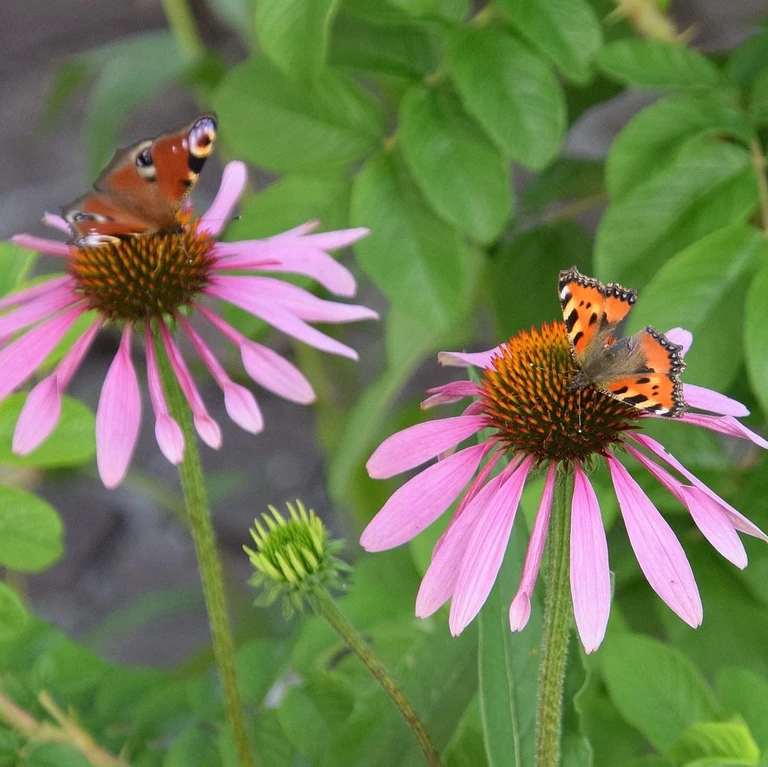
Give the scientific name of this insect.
Aglais urticae
